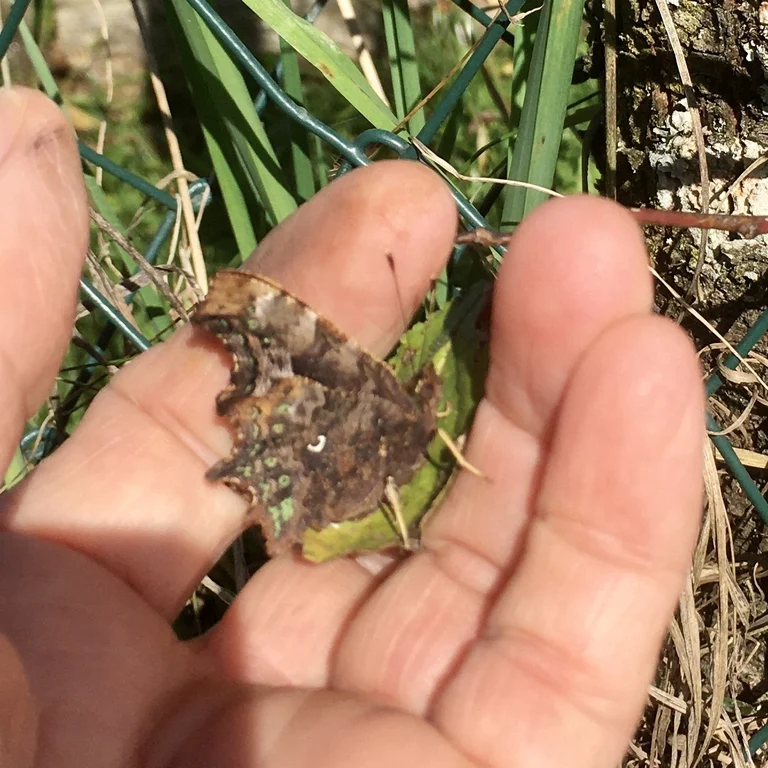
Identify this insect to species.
Polygonia c-album
